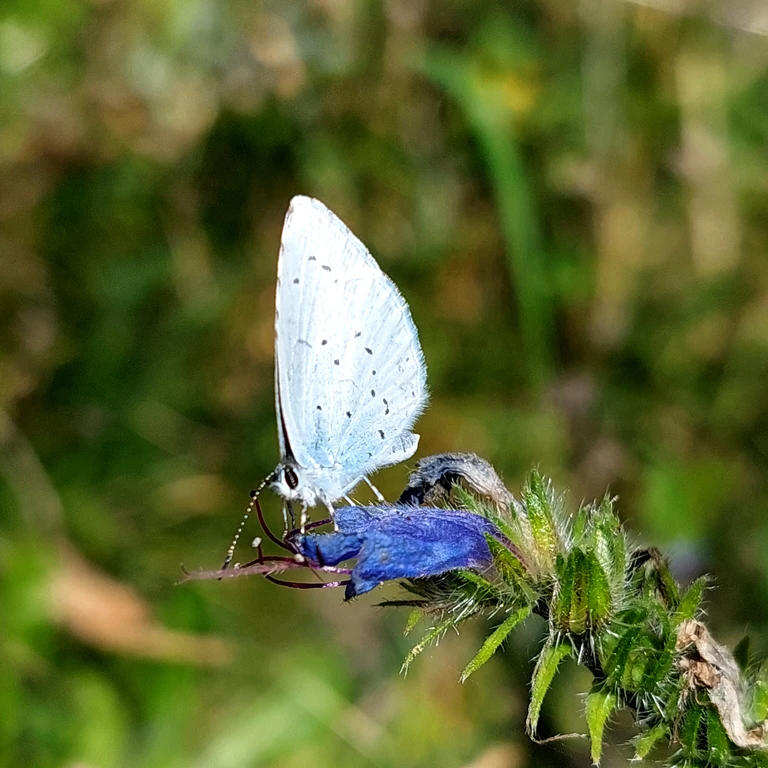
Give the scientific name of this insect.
Celastrina argiolus
